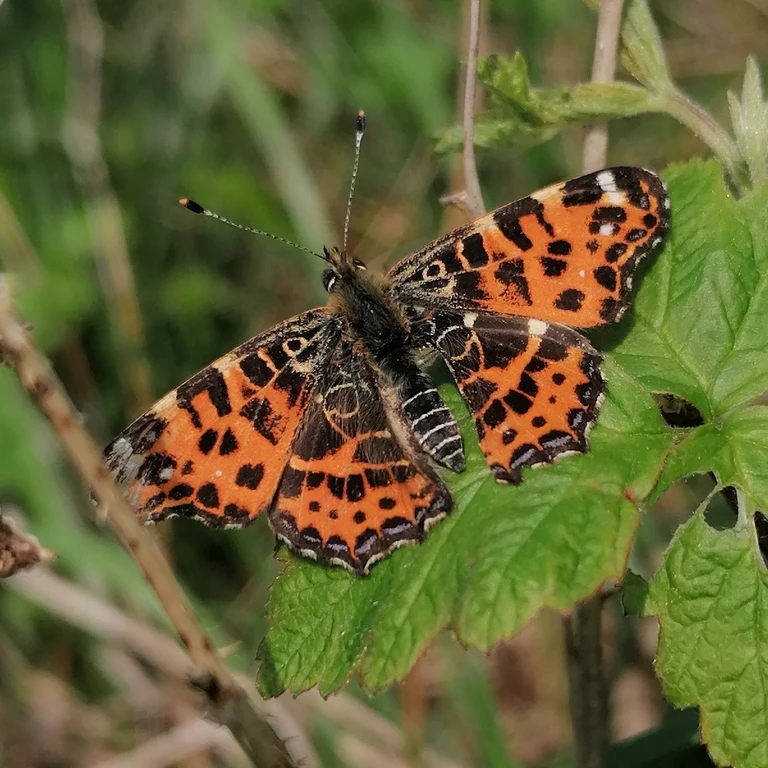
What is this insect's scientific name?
Araschnia levana
